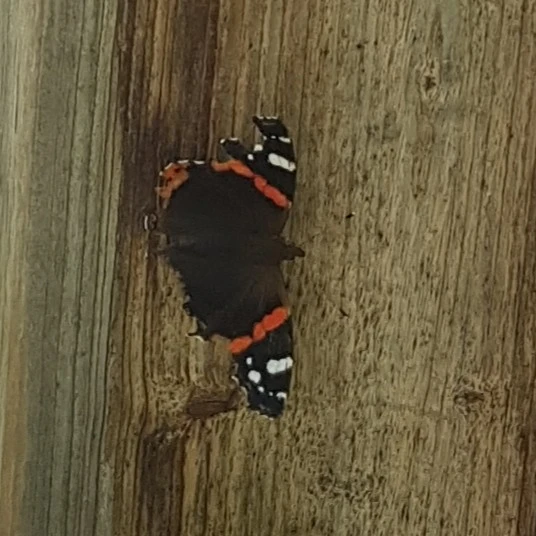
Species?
Vanessa atalanta
